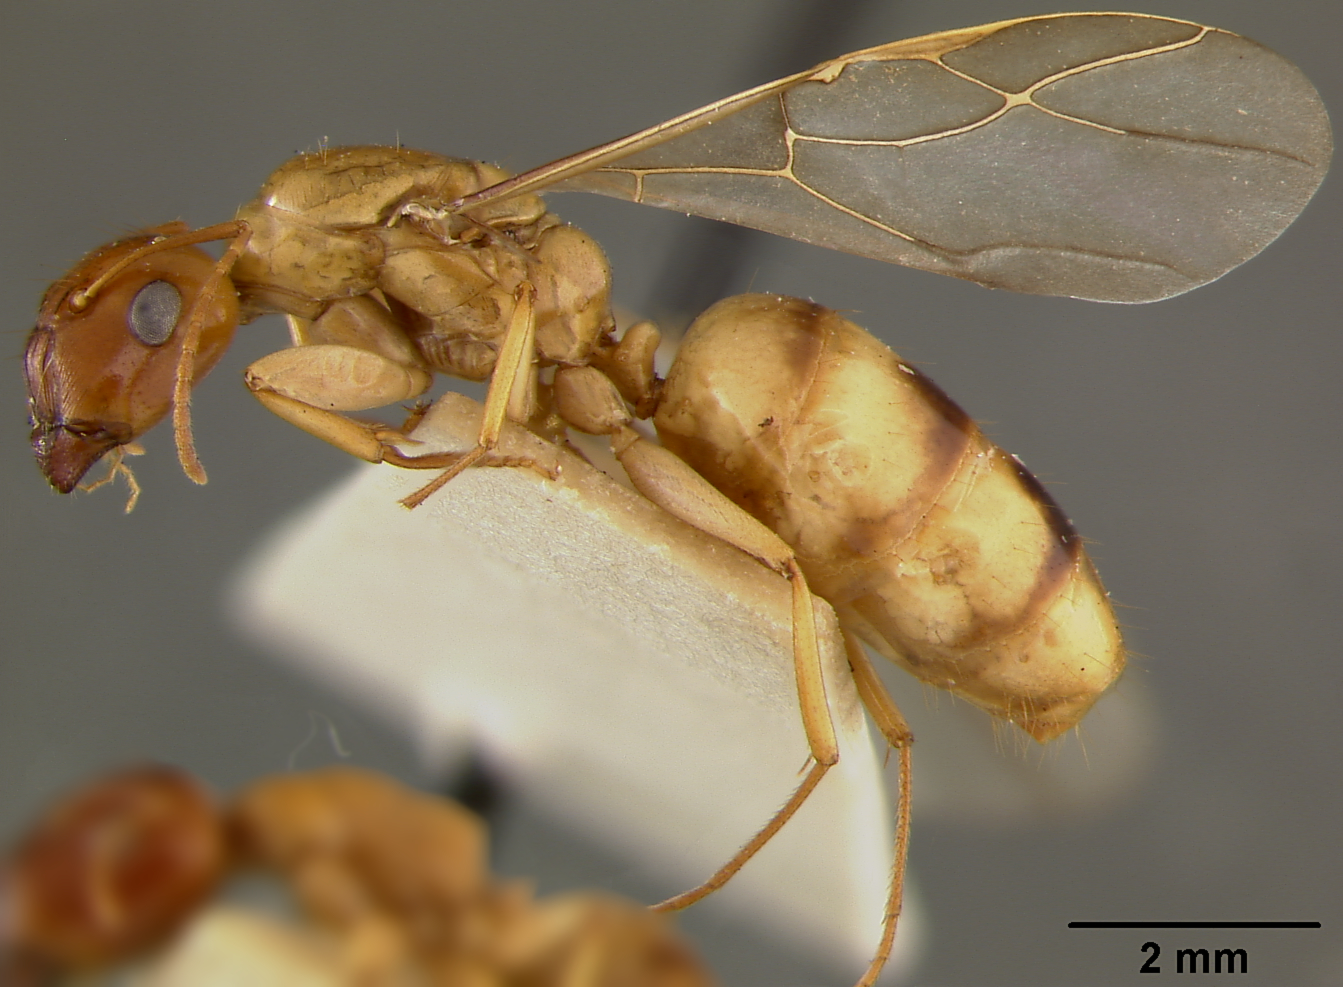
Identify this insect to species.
Camponotus maudella
